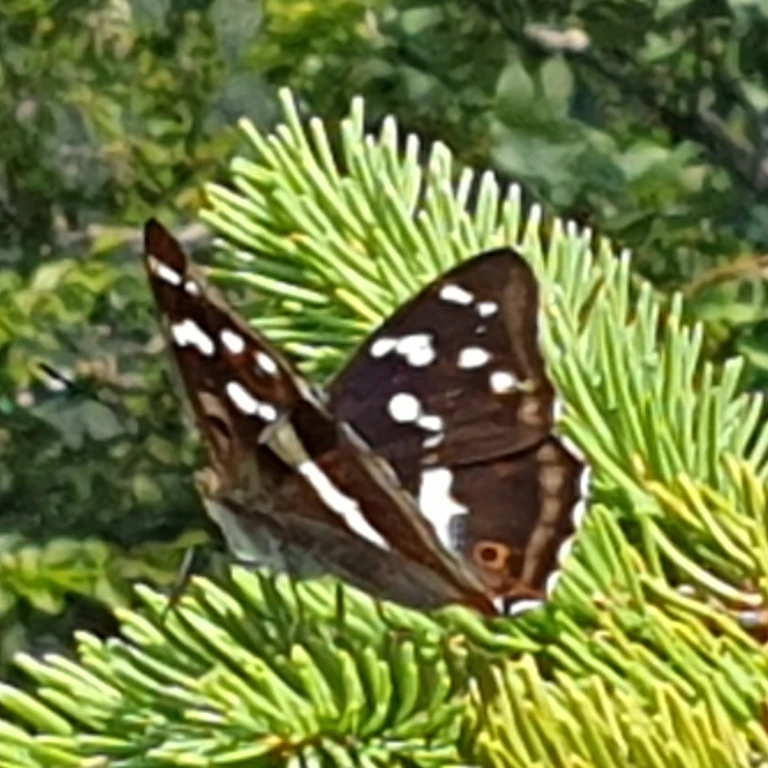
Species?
Apatura iris
